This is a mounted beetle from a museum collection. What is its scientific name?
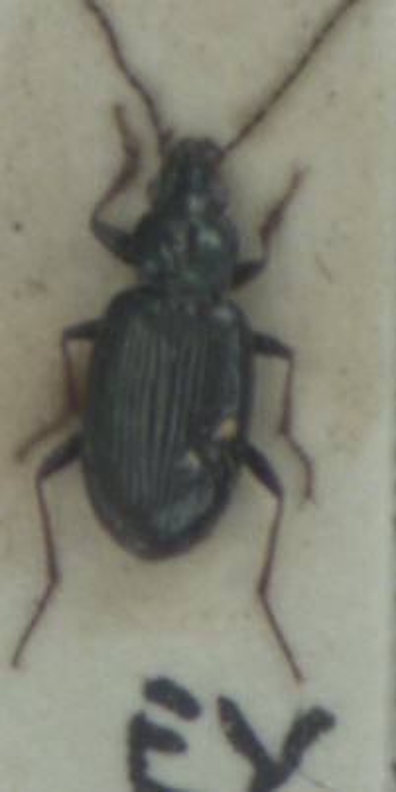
Bembidion tibiale
